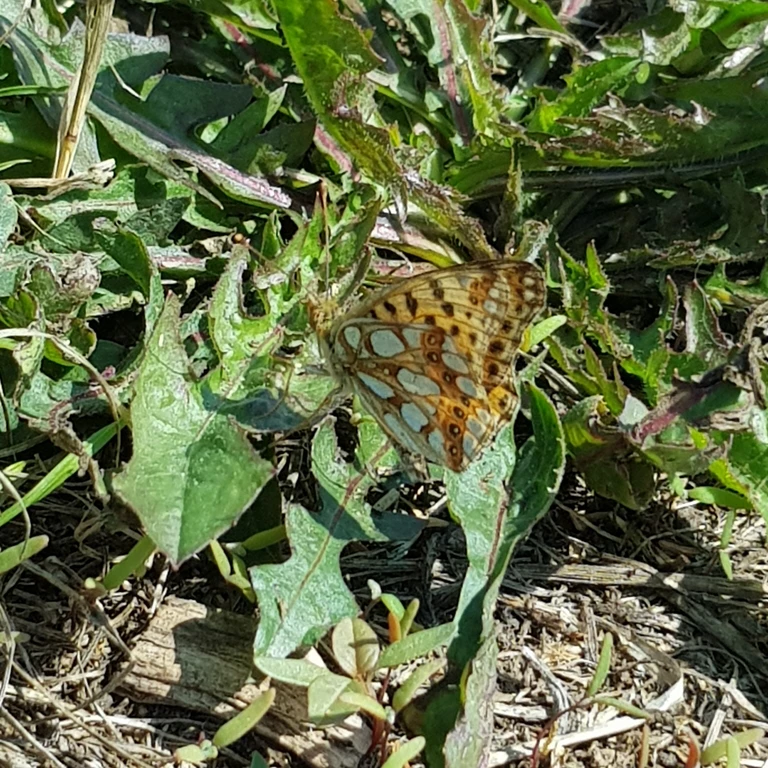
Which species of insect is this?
Issoria lathonia
